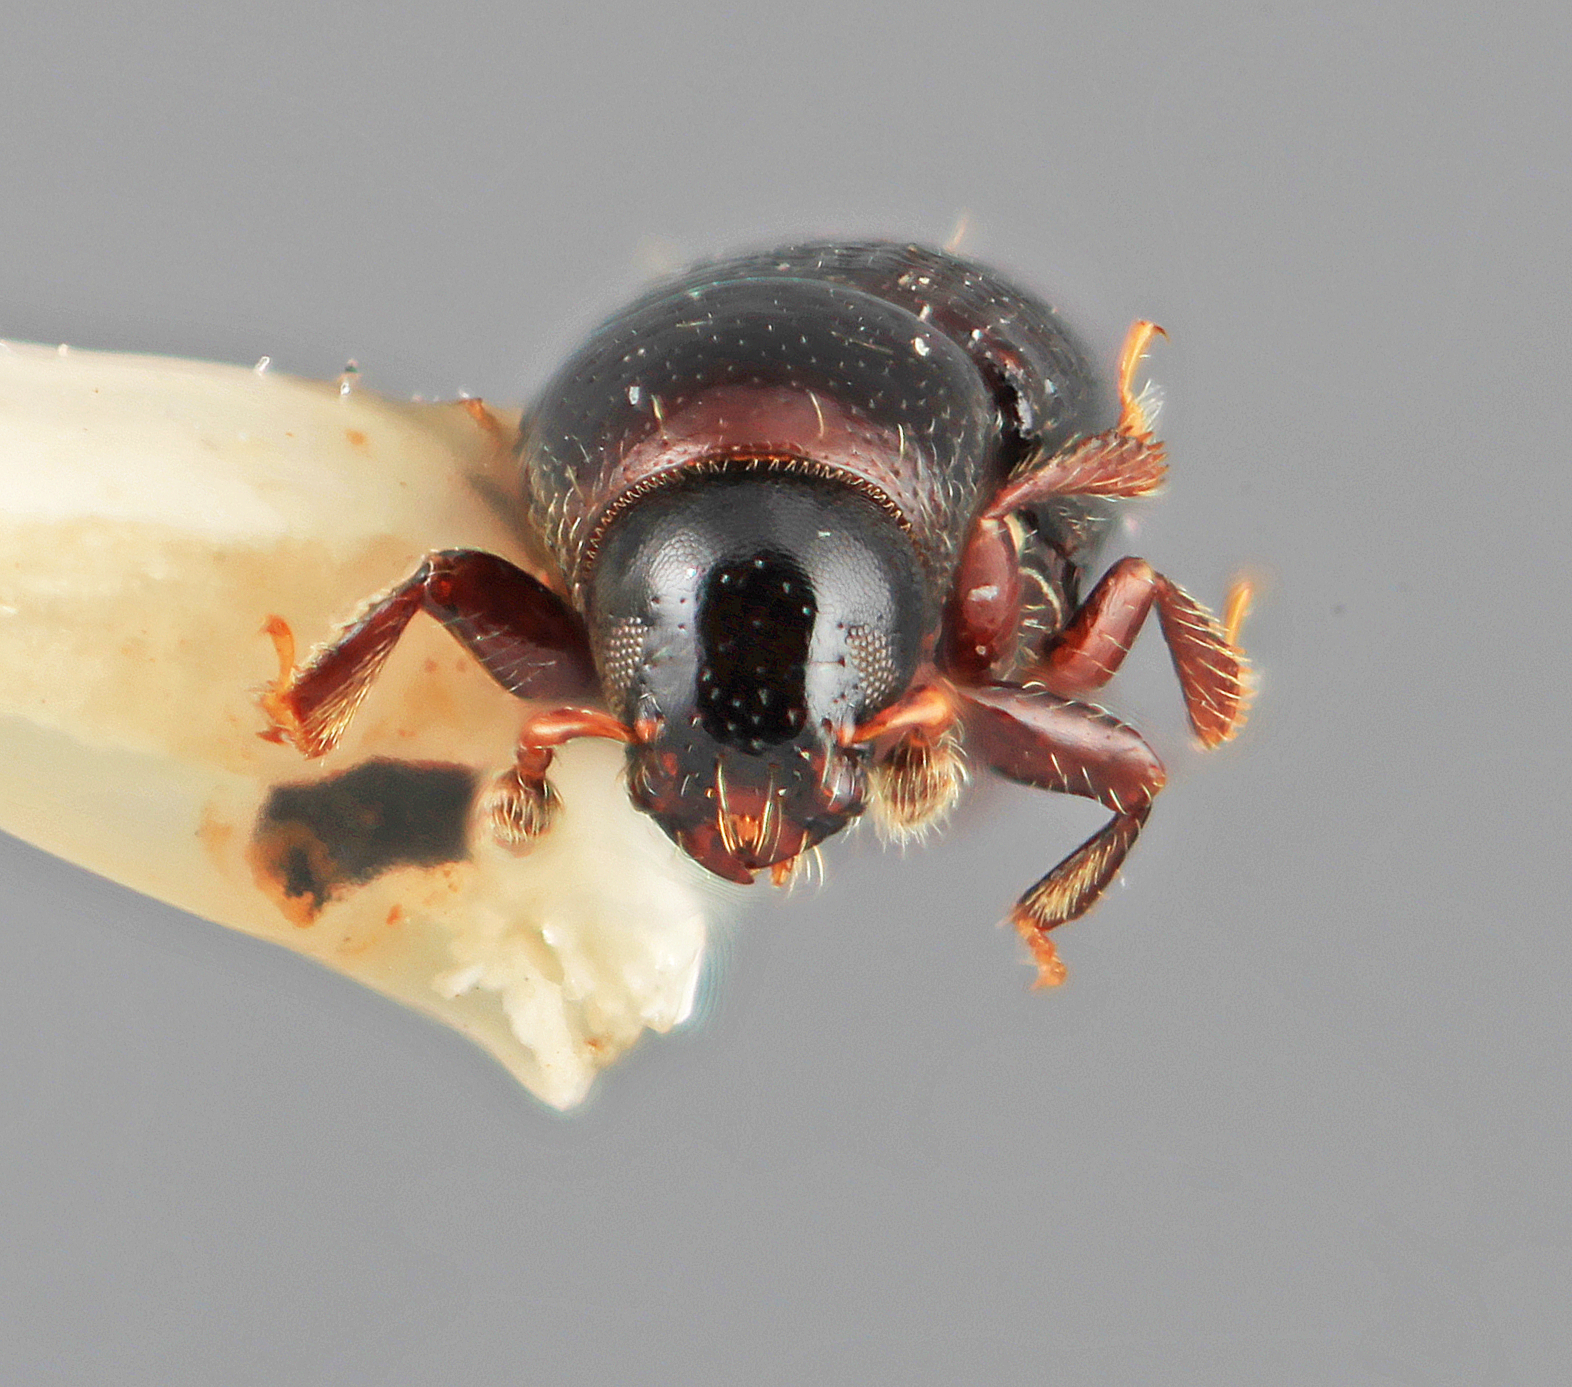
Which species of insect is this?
Scolytodes radiatus
